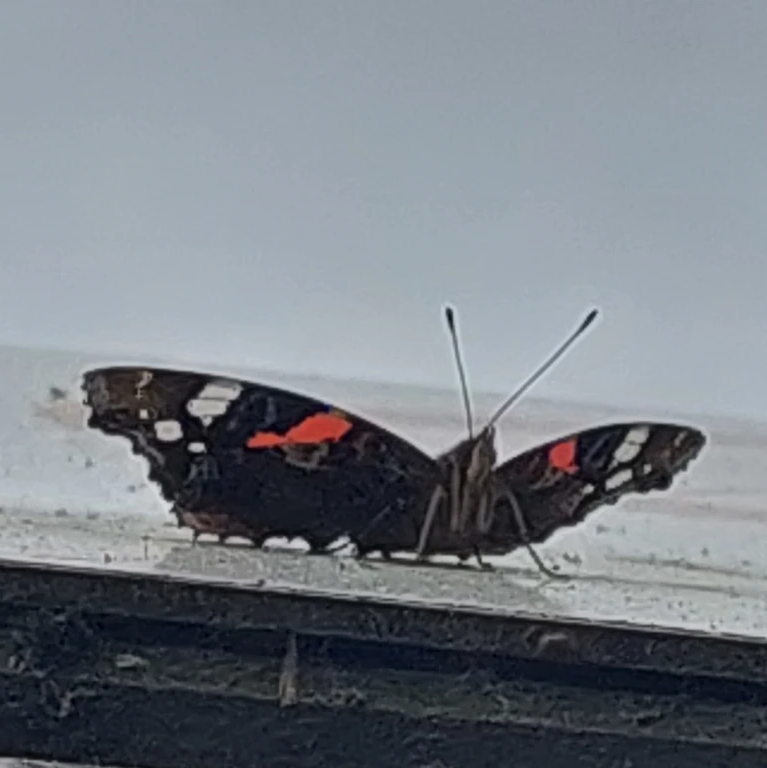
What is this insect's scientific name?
Vanessa atalanta
